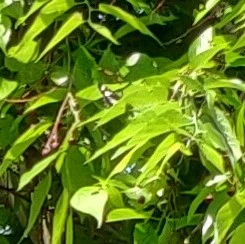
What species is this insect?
Neptis rivularis
